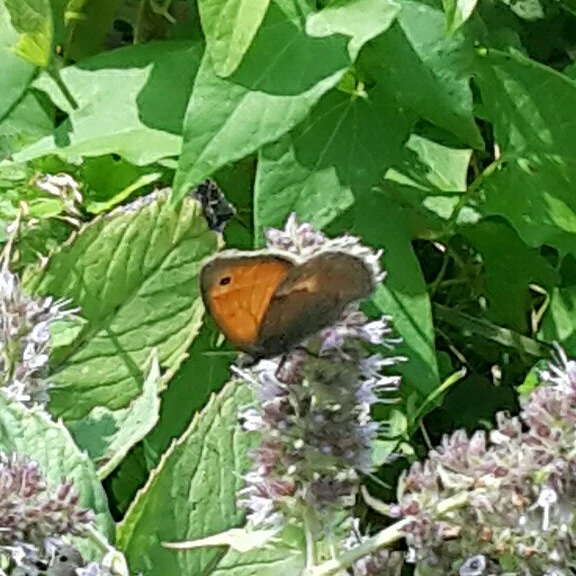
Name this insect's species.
Coenonympha pamphilus
